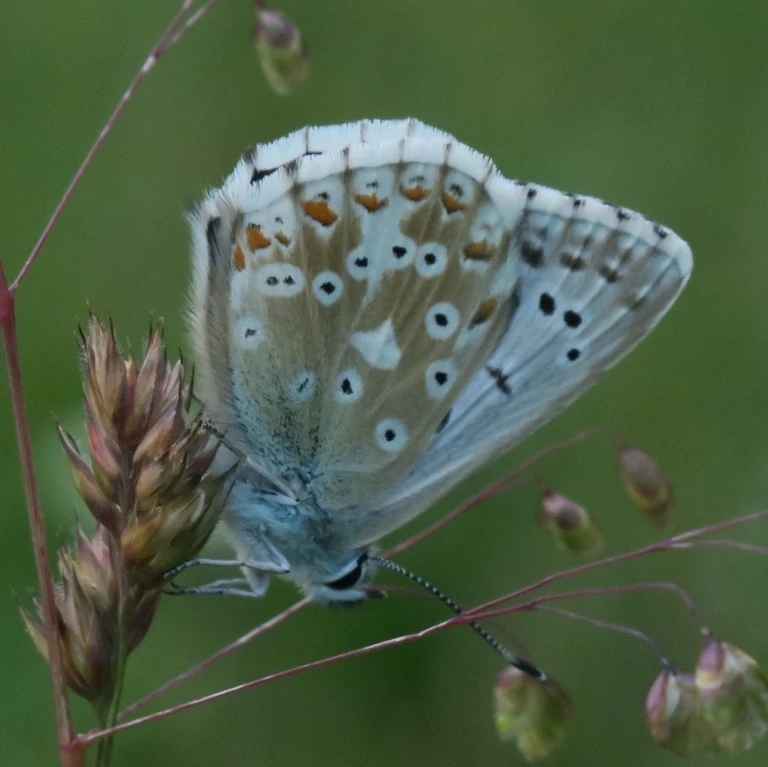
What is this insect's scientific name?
Lysandra coridon
